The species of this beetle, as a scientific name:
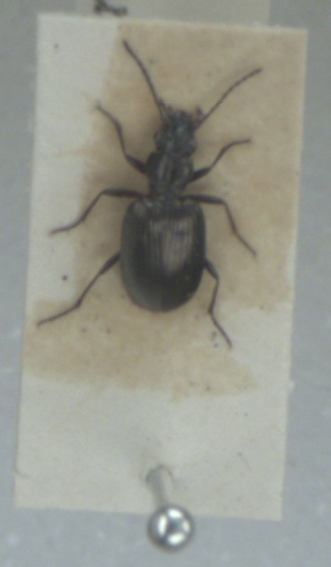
Bembidion punctulatum
